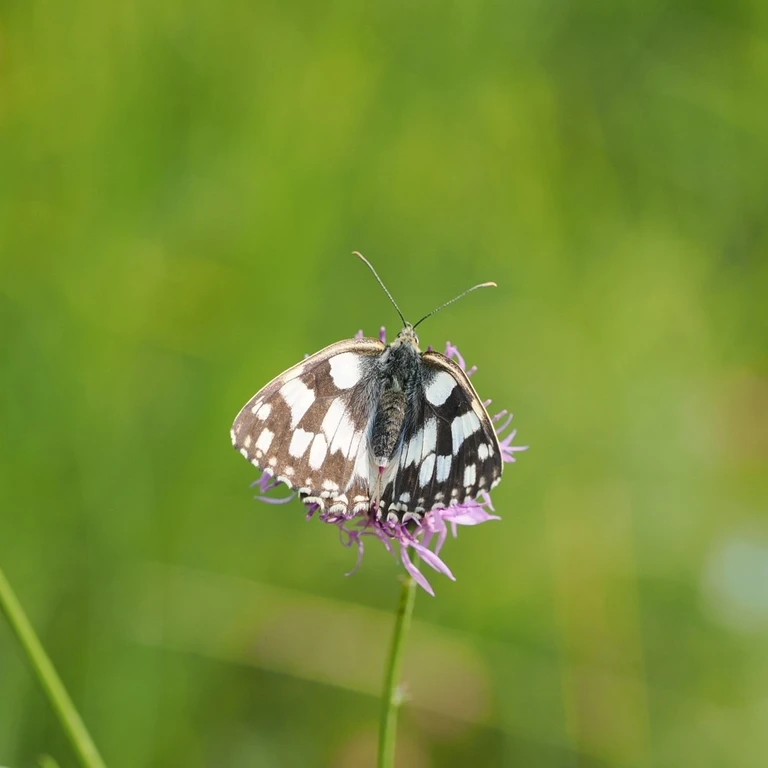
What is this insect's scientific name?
Melanargia galathea
